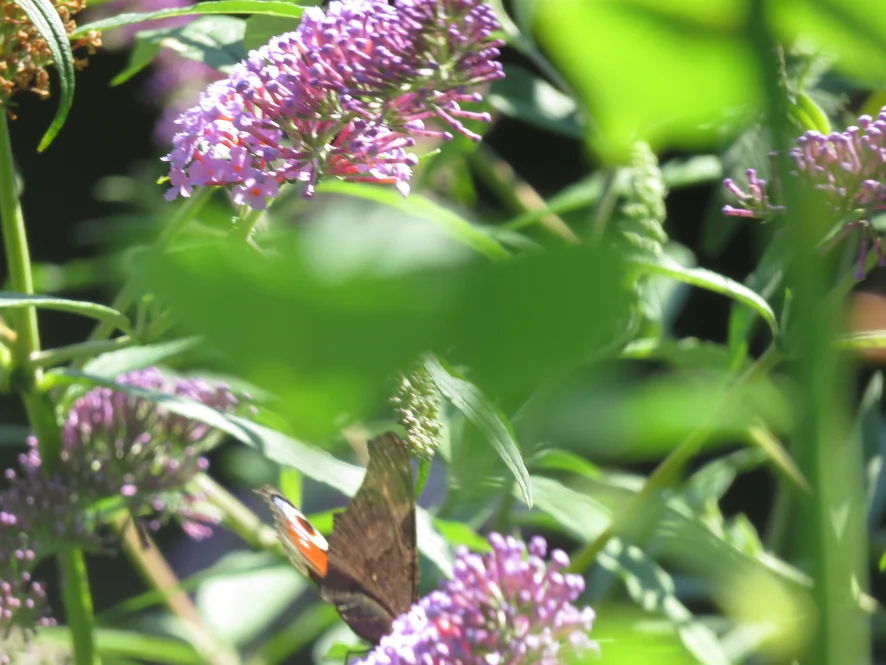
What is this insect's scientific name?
Aglais io
